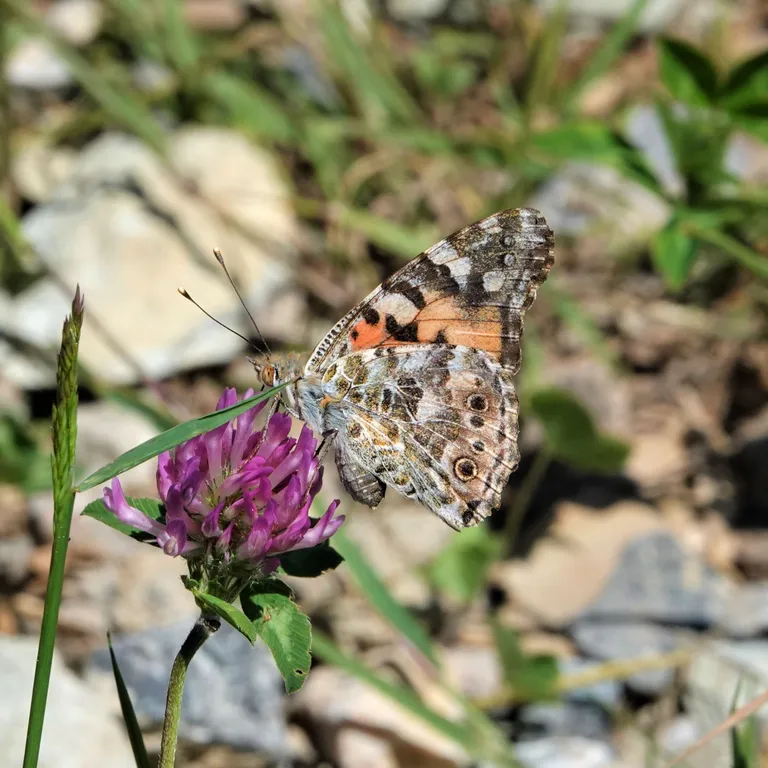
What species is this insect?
Vanessa cardui
